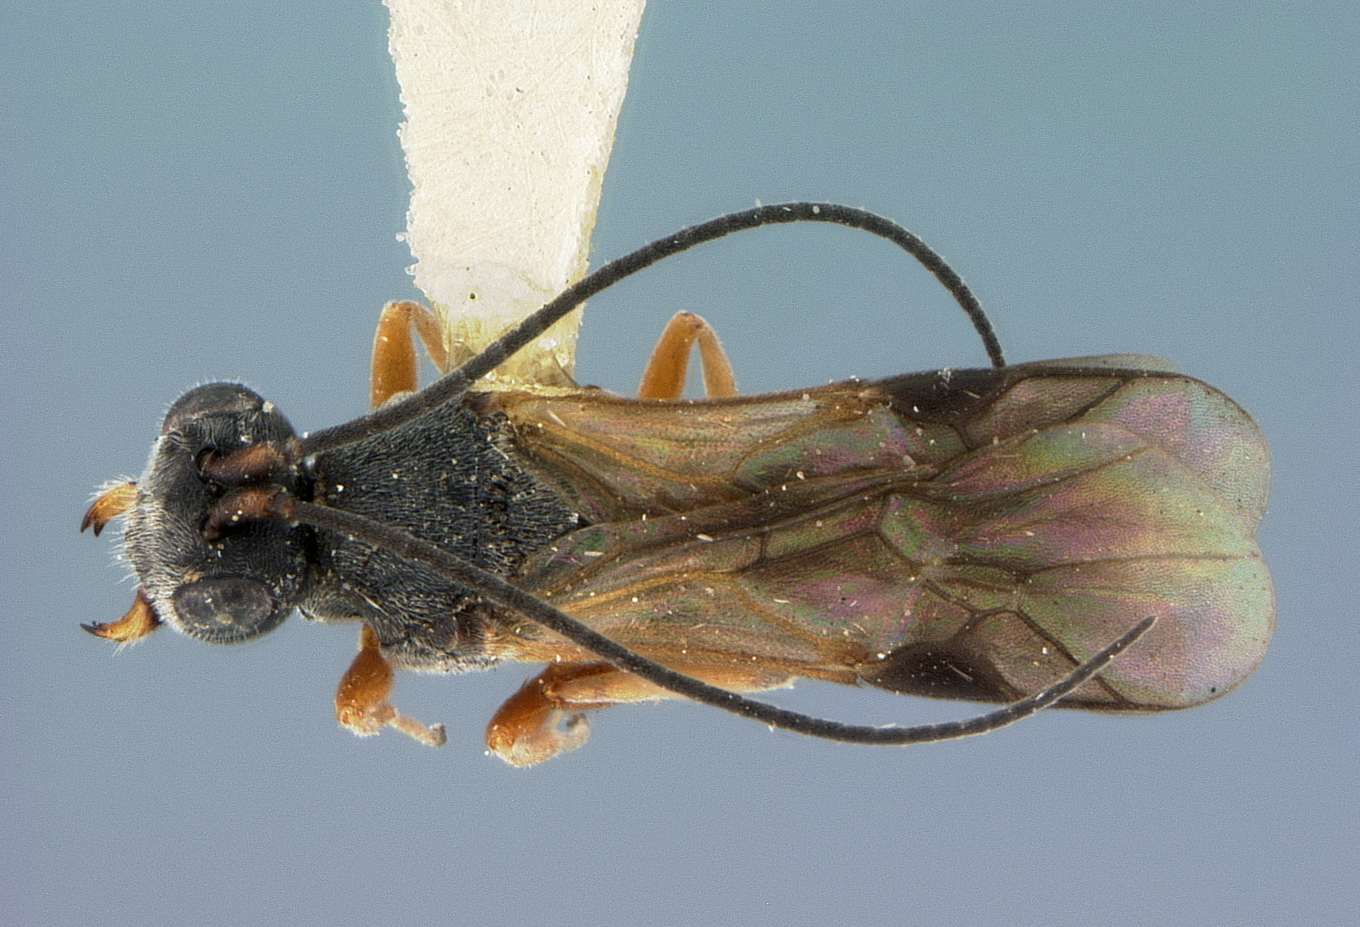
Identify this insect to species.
Chelonus clypealis
